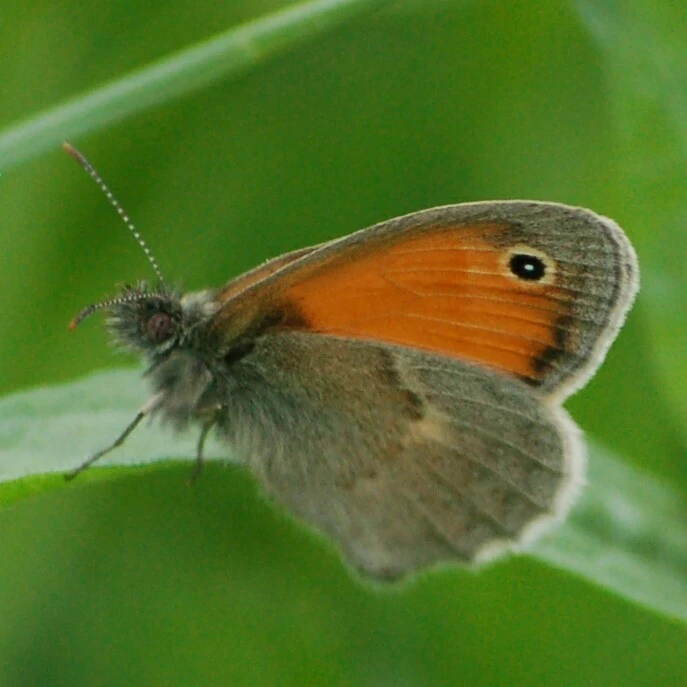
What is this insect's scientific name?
Coenonympha pamphilus
